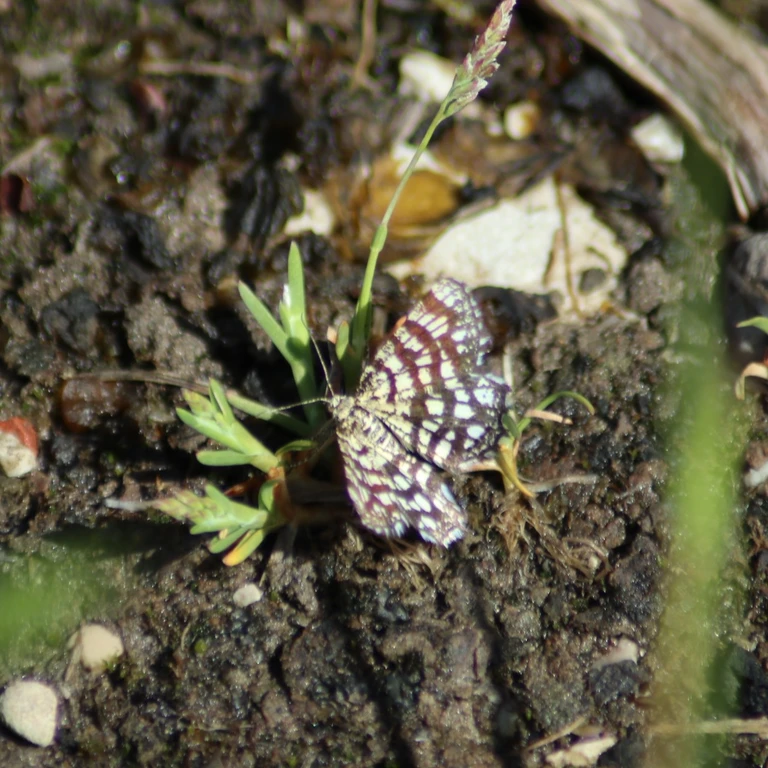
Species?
Chiasmia clathrata
